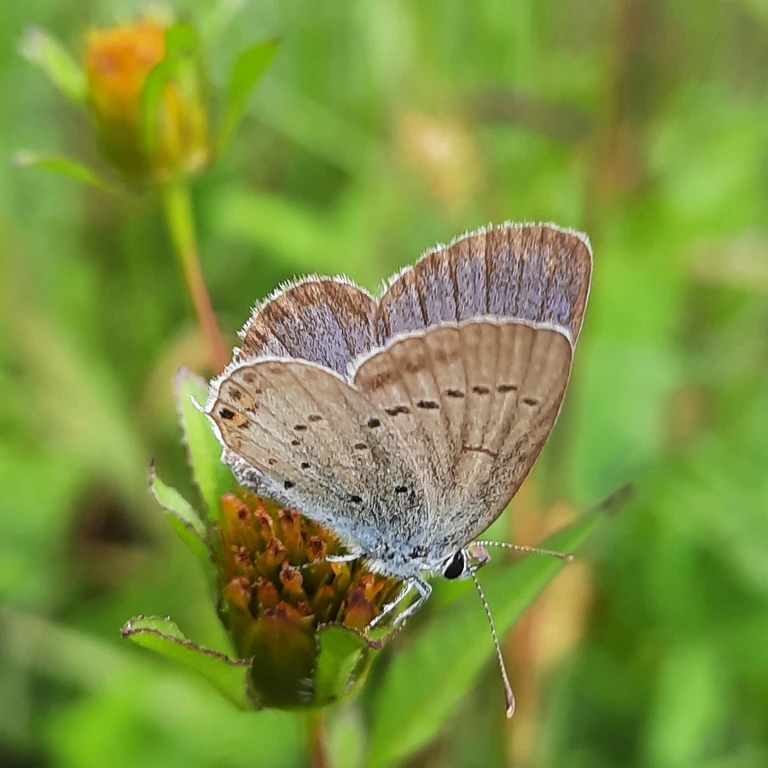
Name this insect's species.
Cupido argiades (also Elkalyce argiades)
